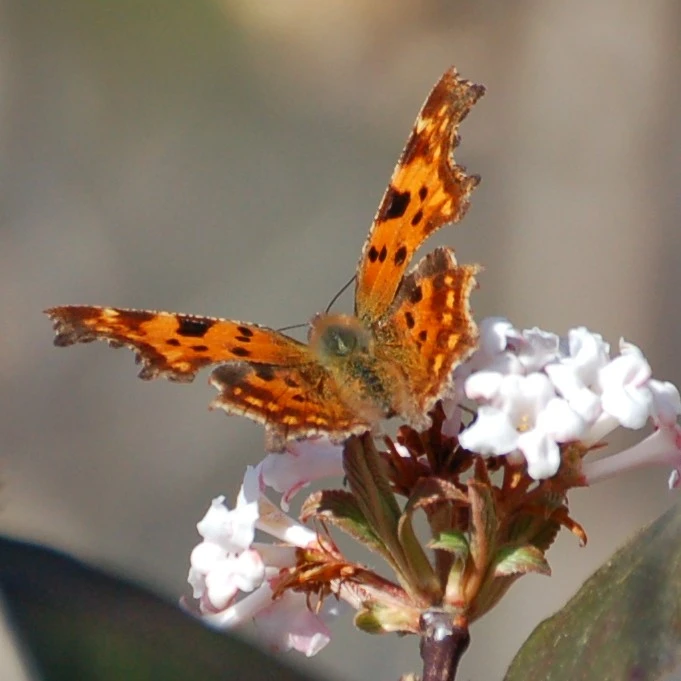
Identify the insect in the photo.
Polygonia c-album
